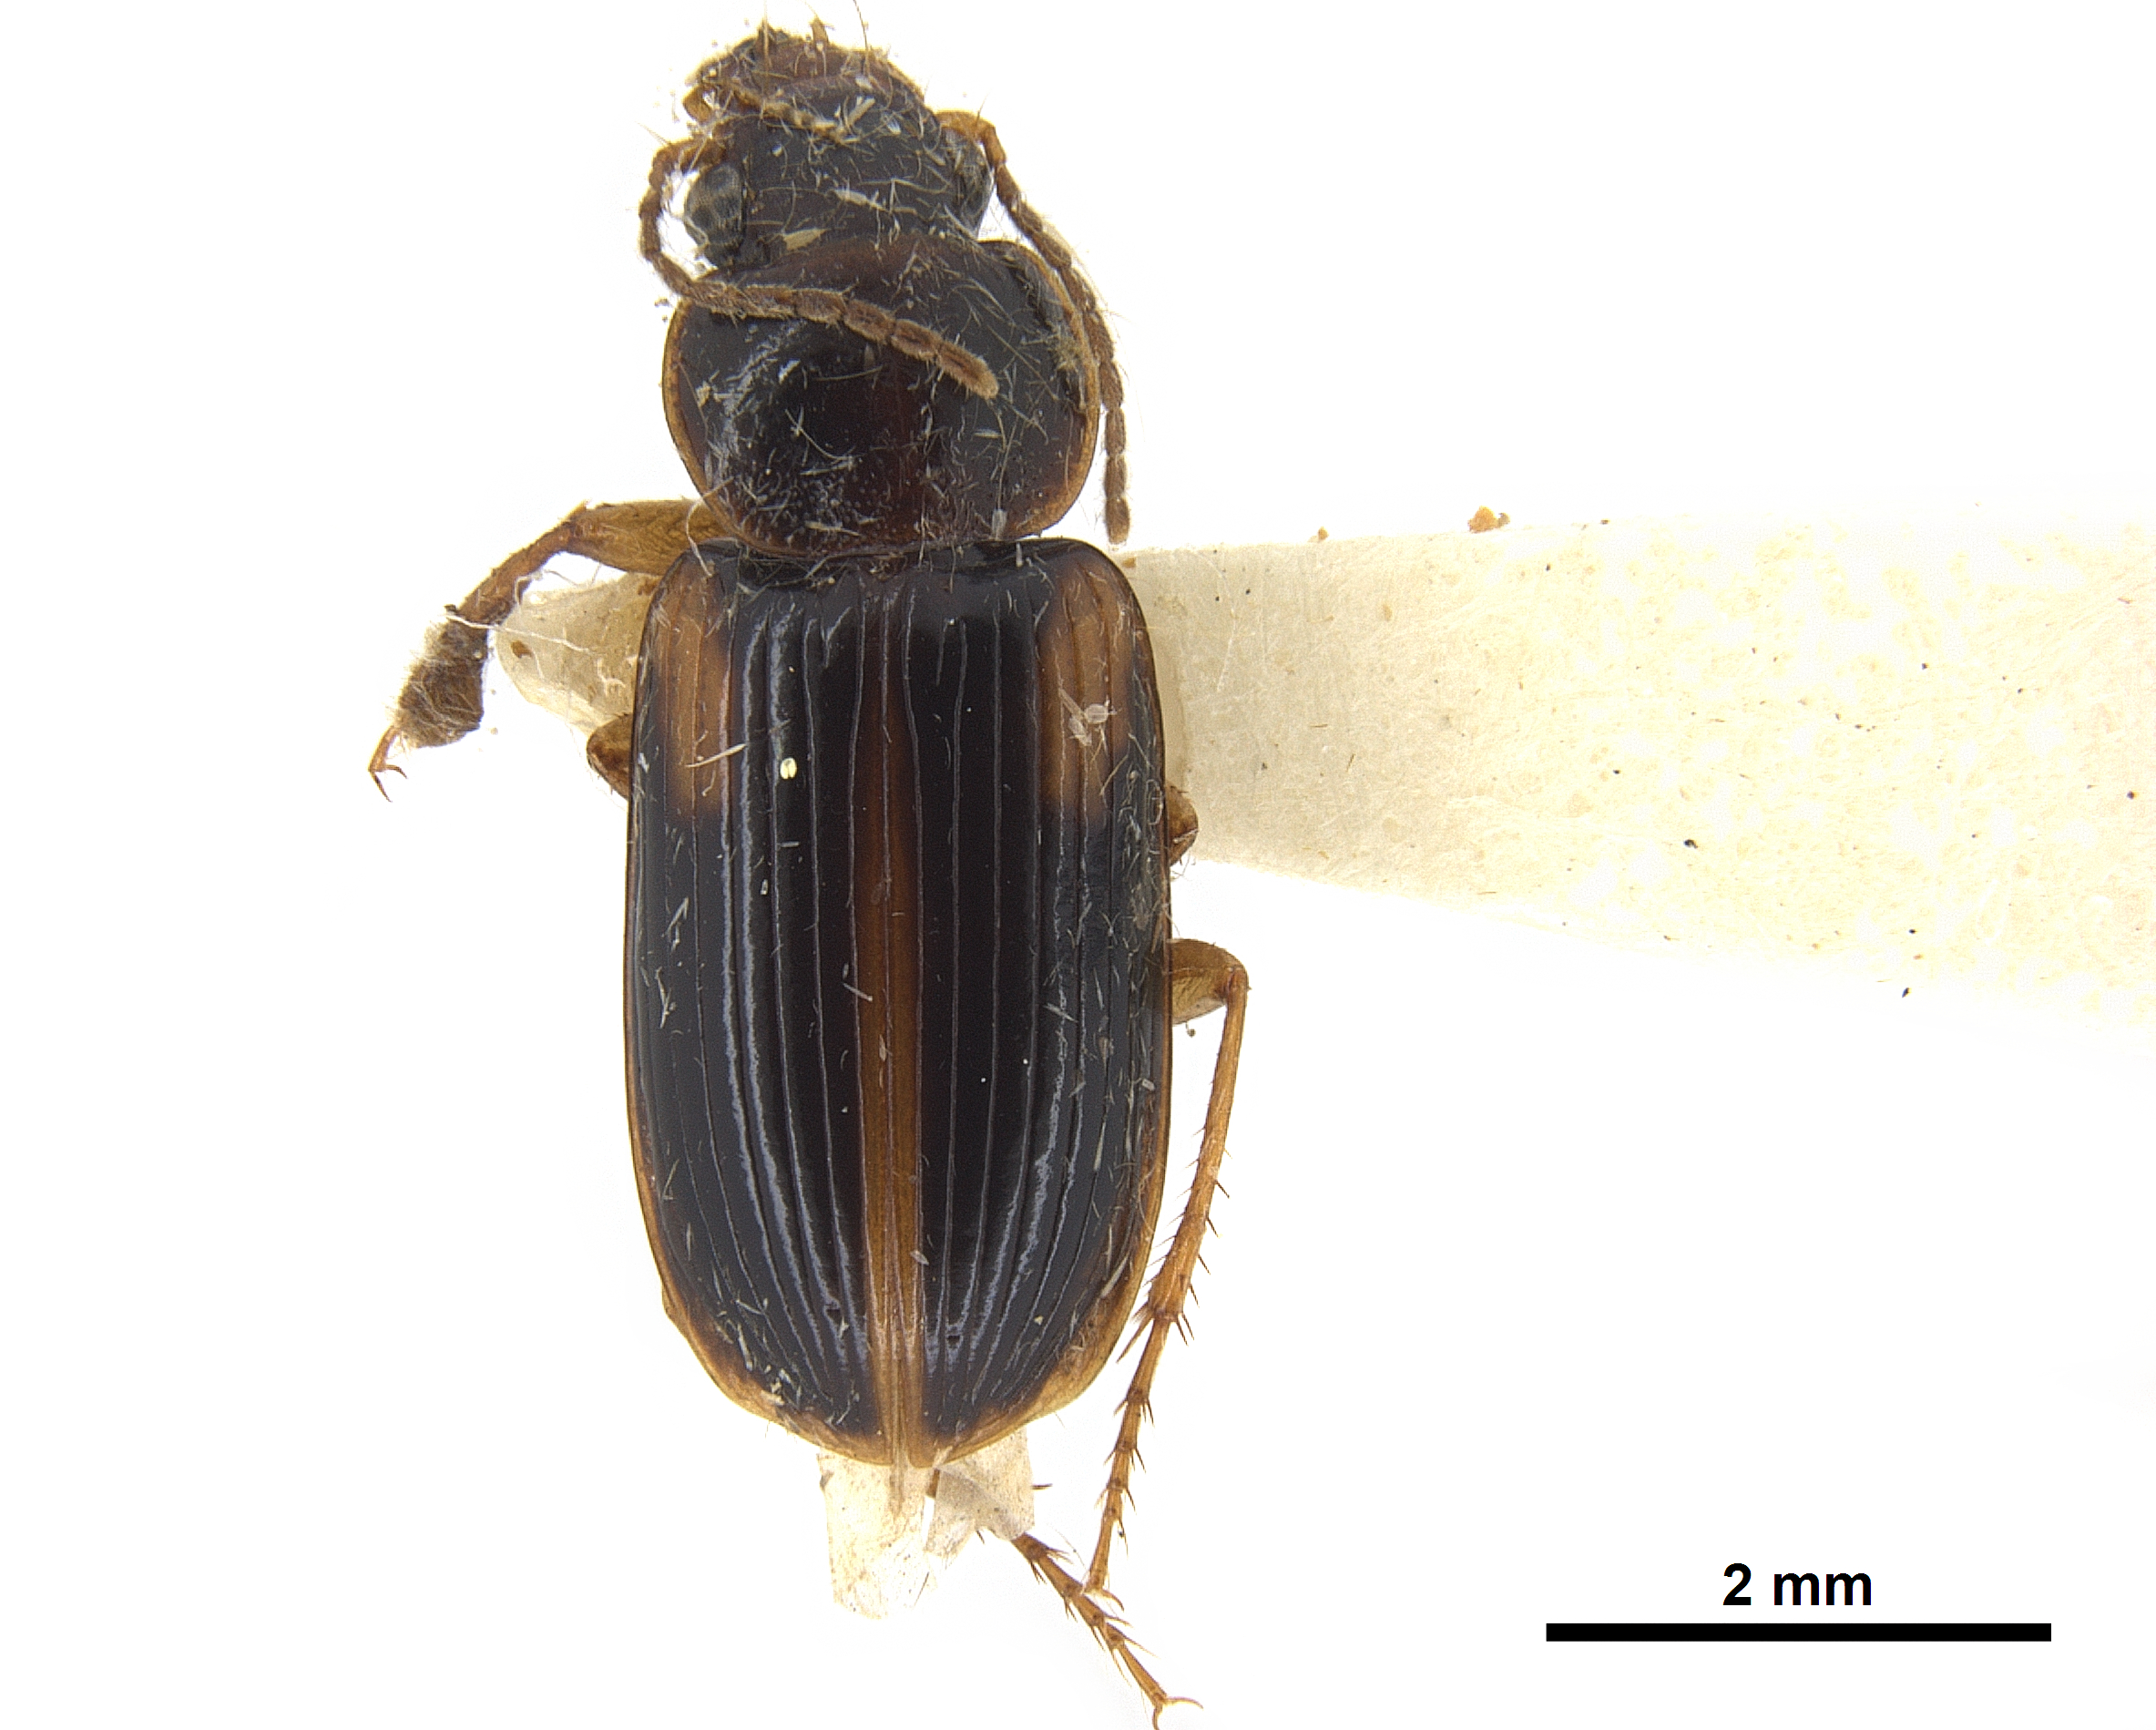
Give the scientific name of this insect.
Egadroma vandenbulckeri (also Stenolophus vandenbulckei)
